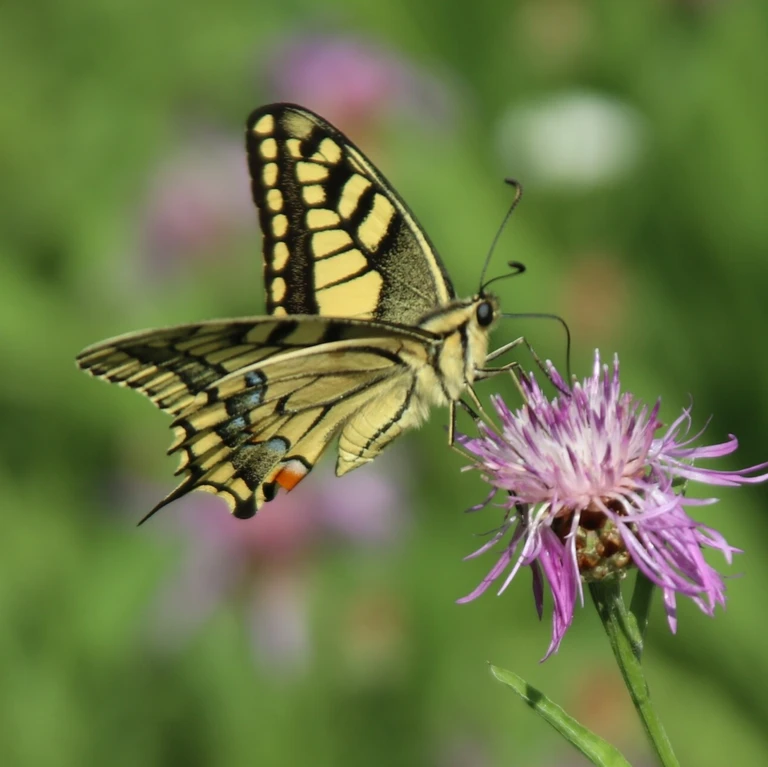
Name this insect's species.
Papilio machaon
